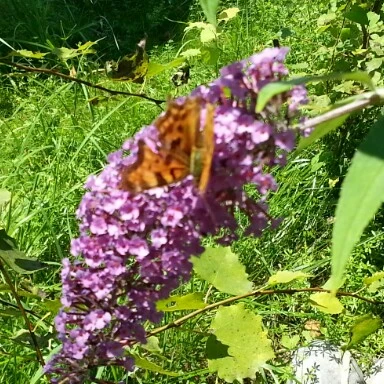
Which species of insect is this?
Polygonia c-album
